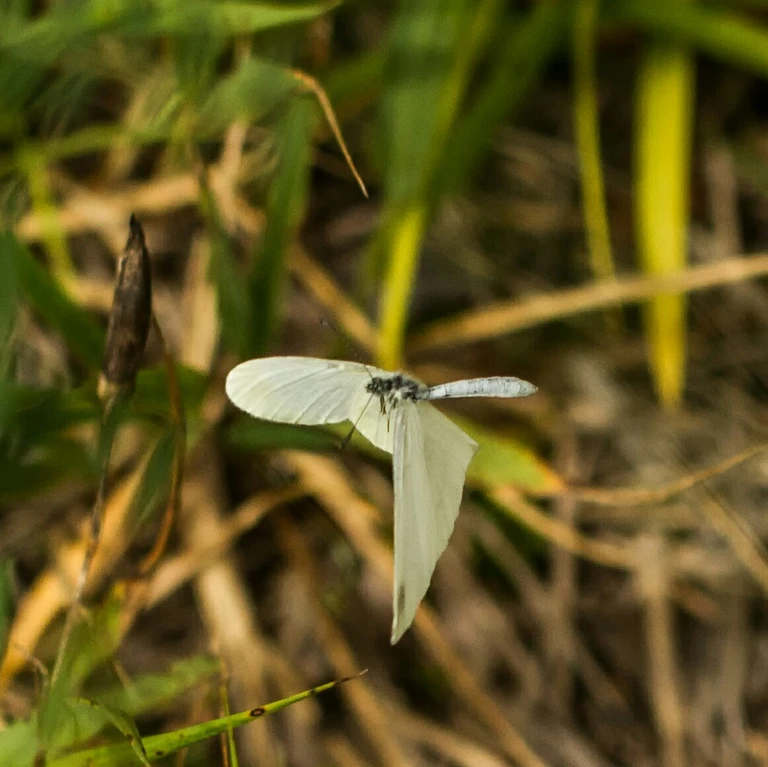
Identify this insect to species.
Leptidea sinapis/juvernica
